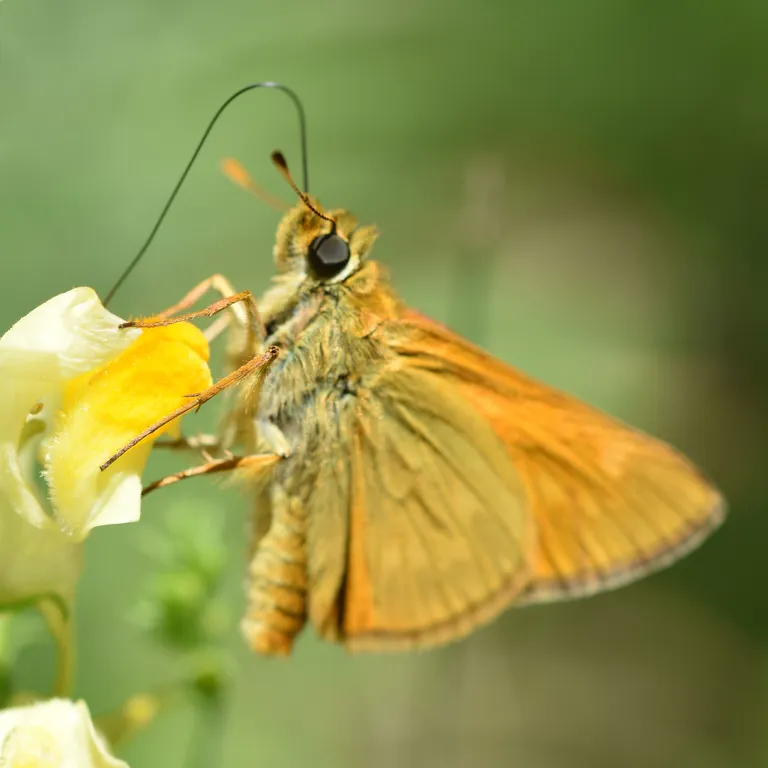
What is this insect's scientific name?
Ochlodes sylvanus (also Ochlodes venata)
